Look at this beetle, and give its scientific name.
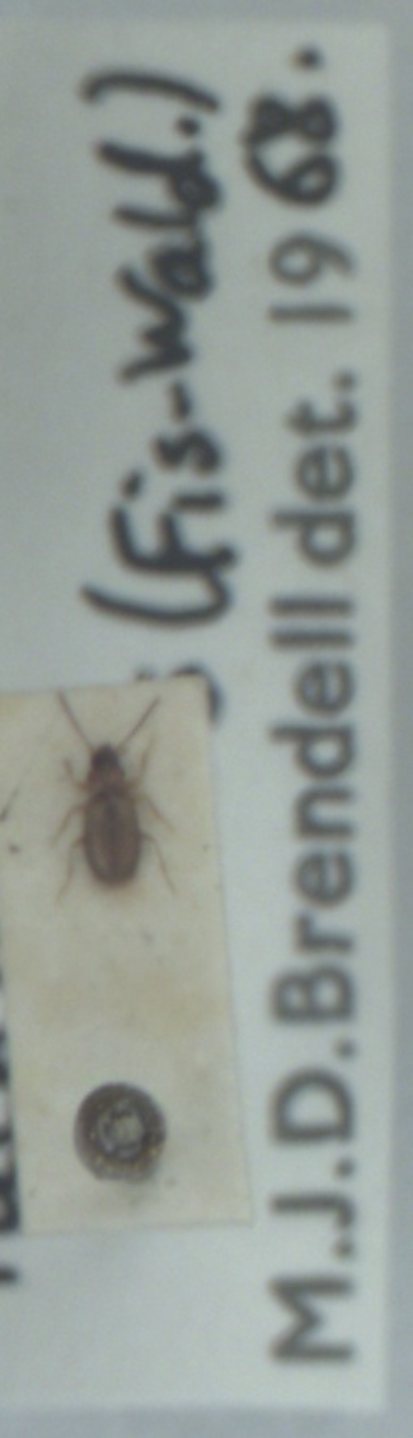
Tachys micros
